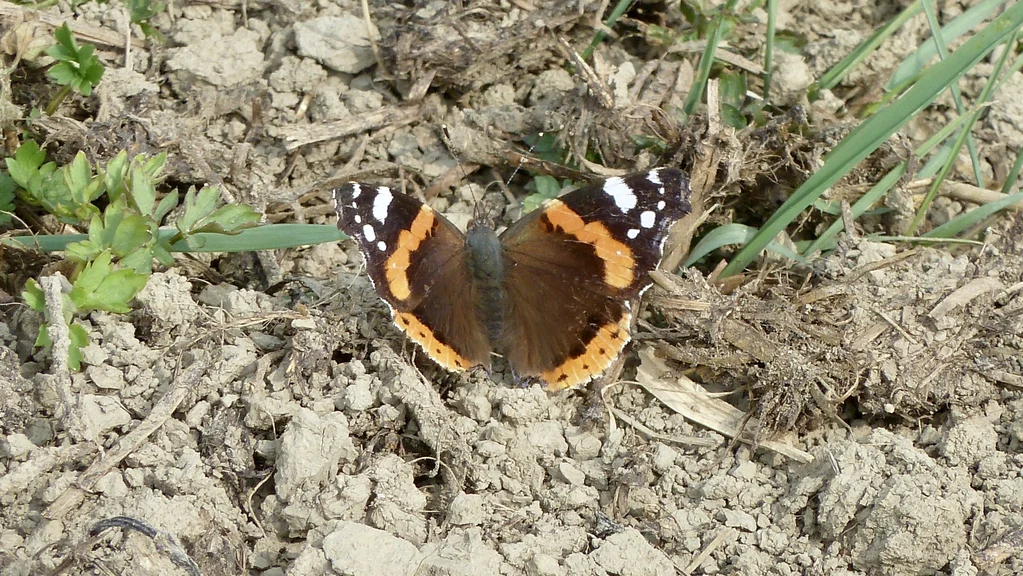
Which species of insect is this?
Vanessa atalanta
